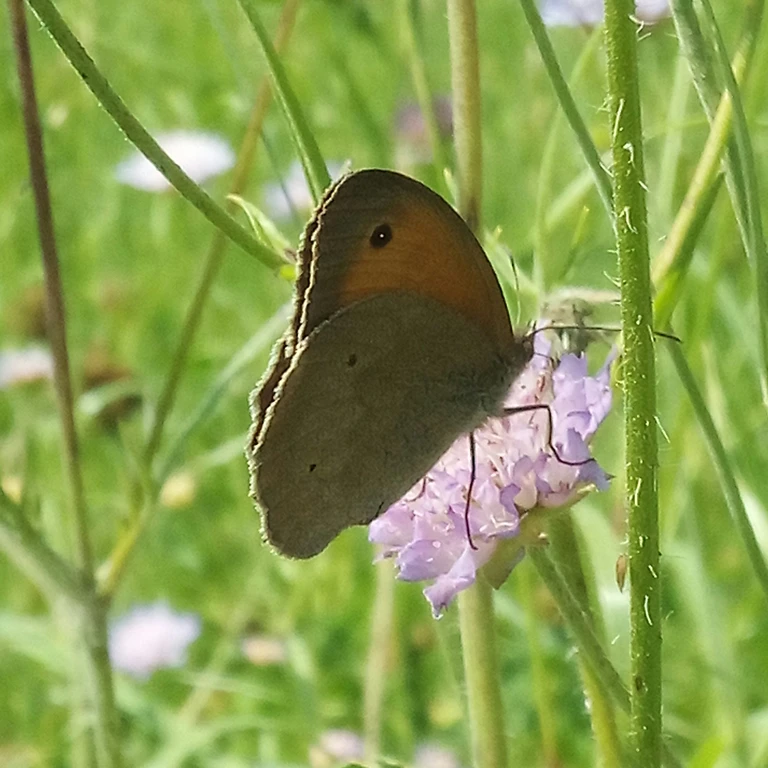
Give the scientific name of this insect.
Maniola jurtina
